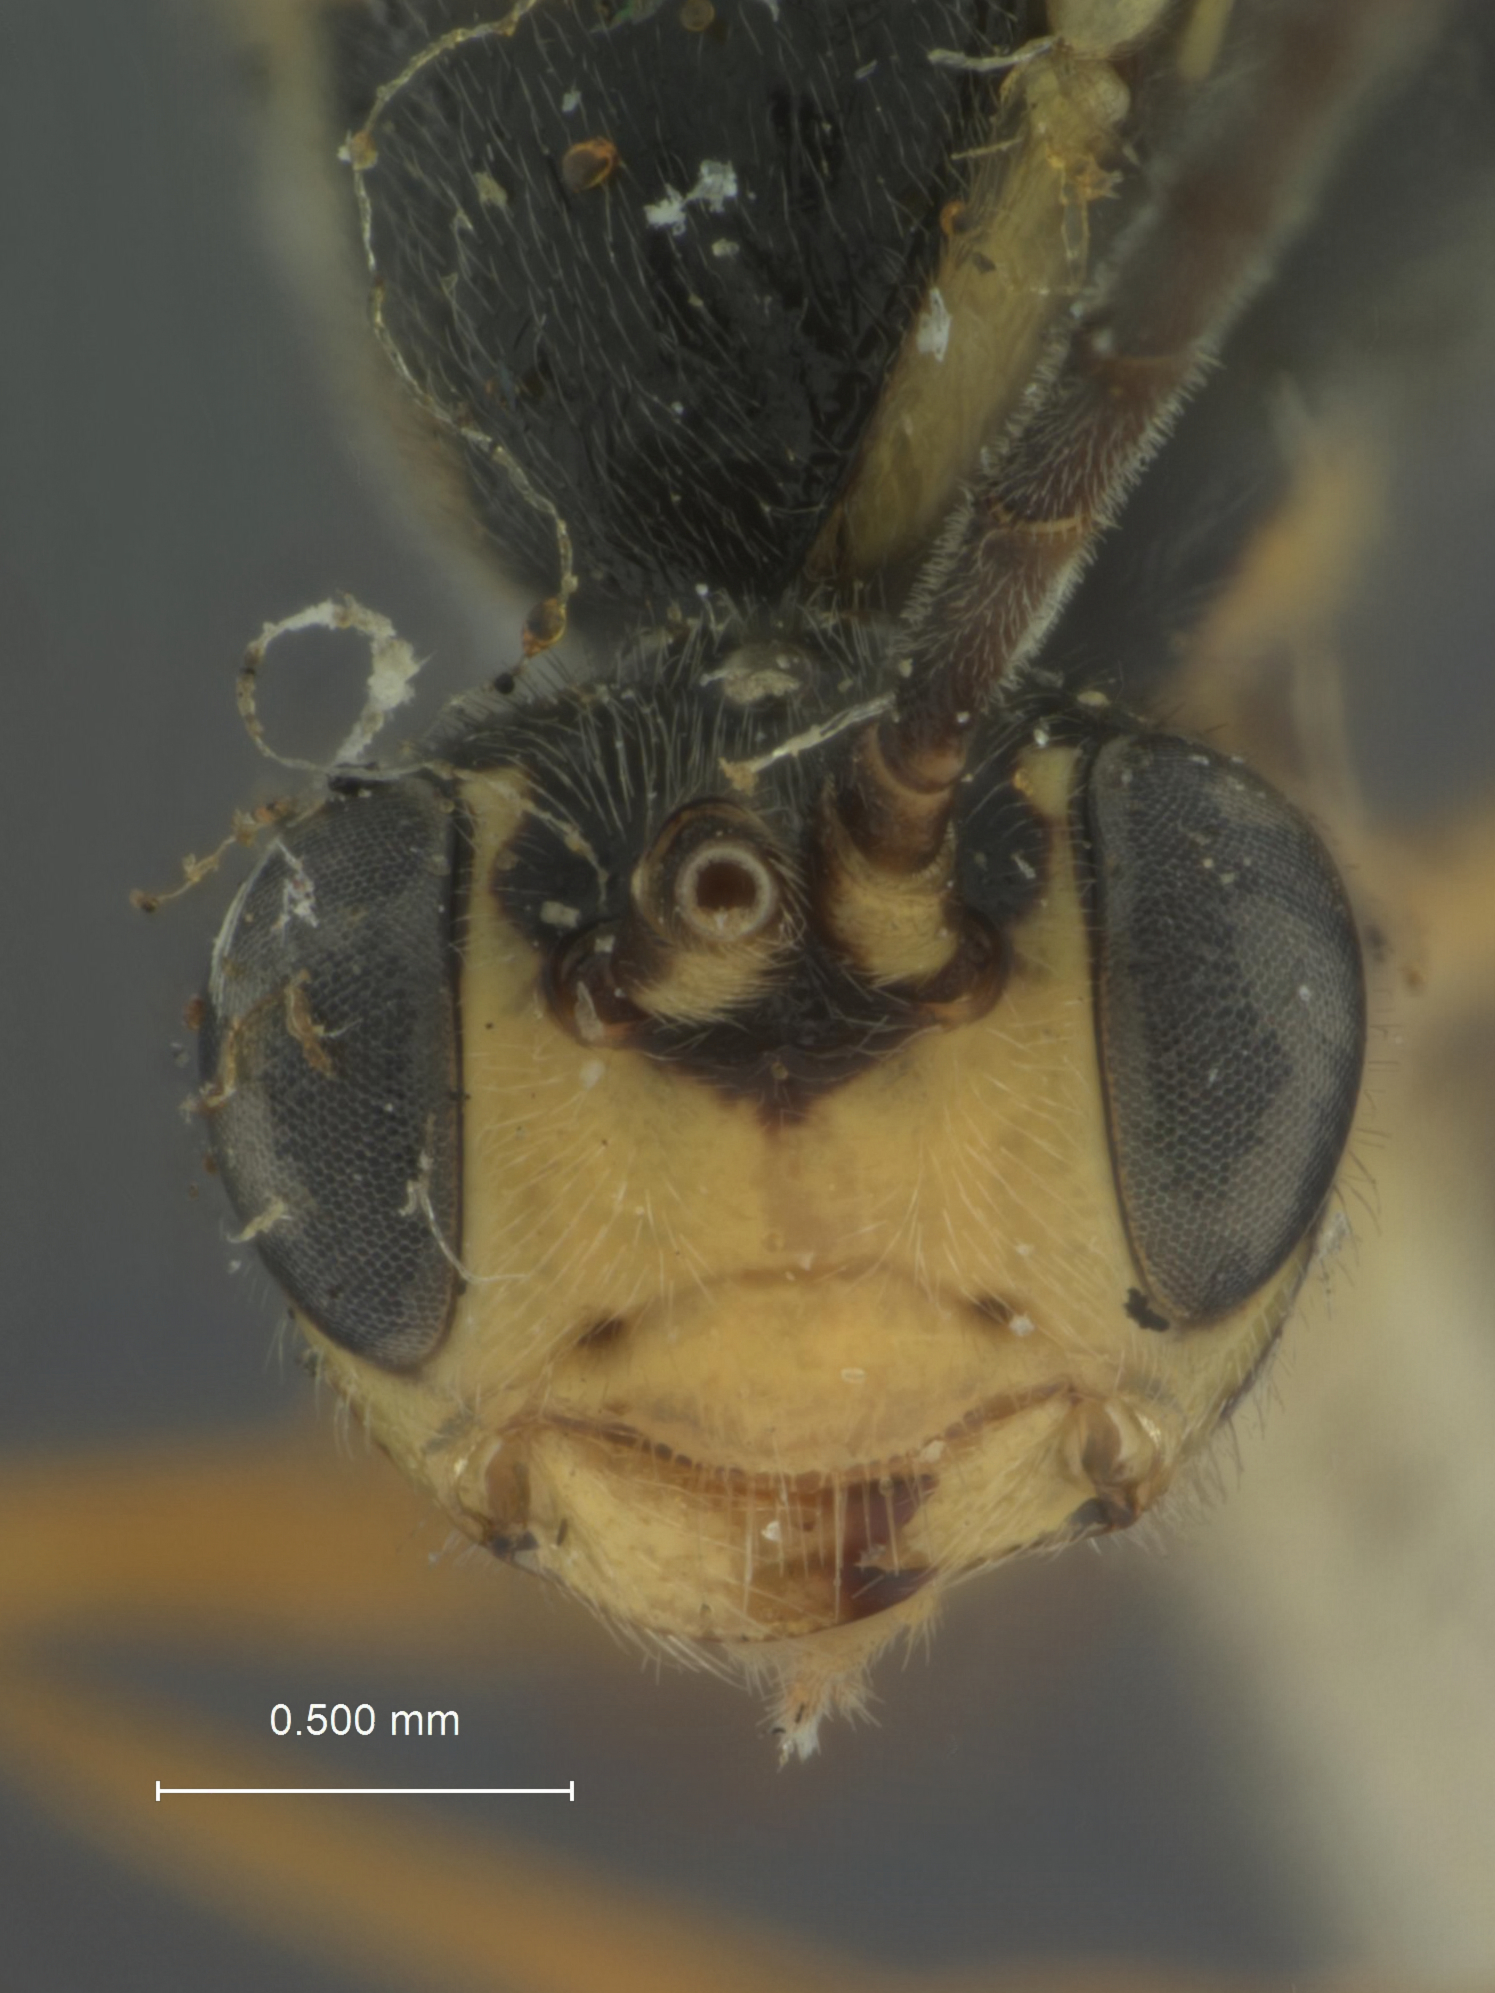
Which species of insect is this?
Diaborus citrifrons
